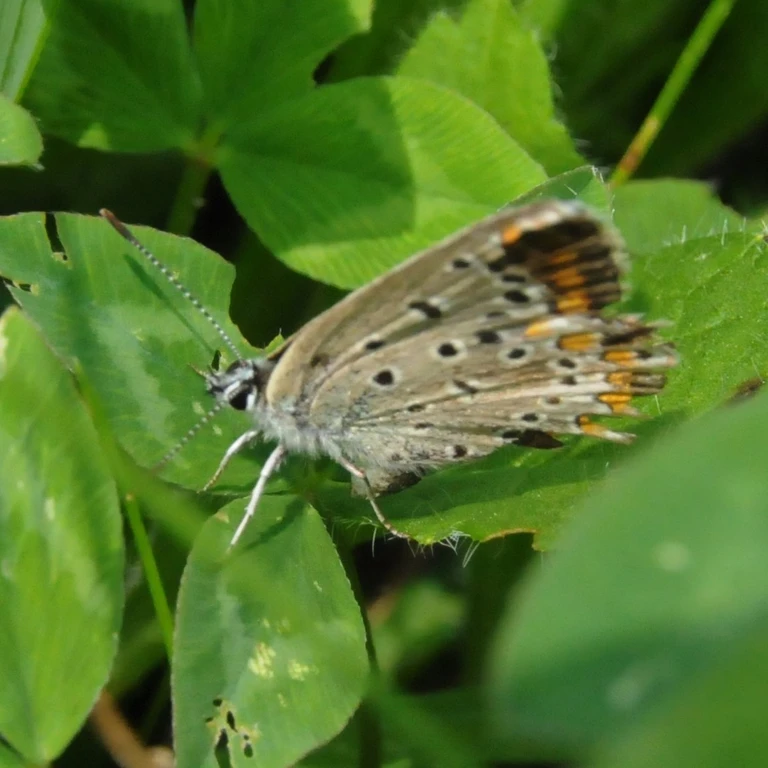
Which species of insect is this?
Polyommatus icarus
